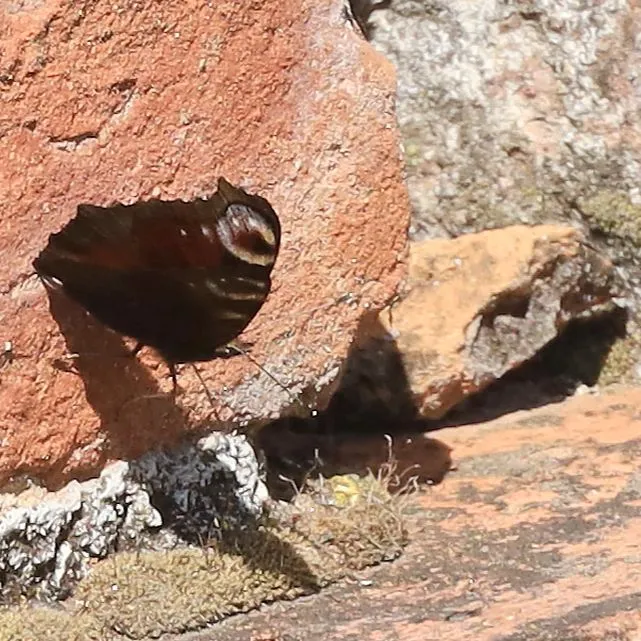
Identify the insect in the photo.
Aglais io
